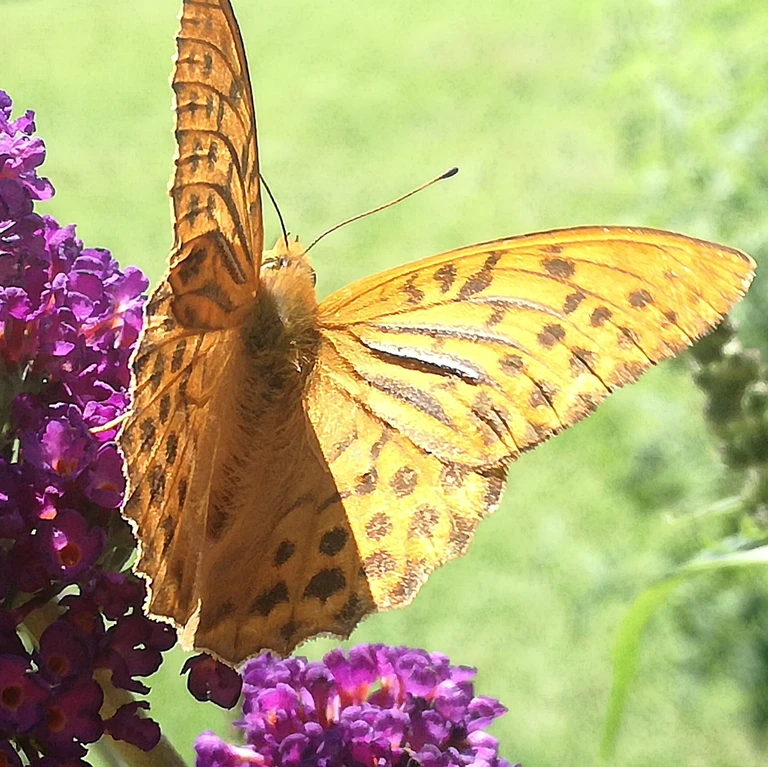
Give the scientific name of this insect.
Argynnis paphia
